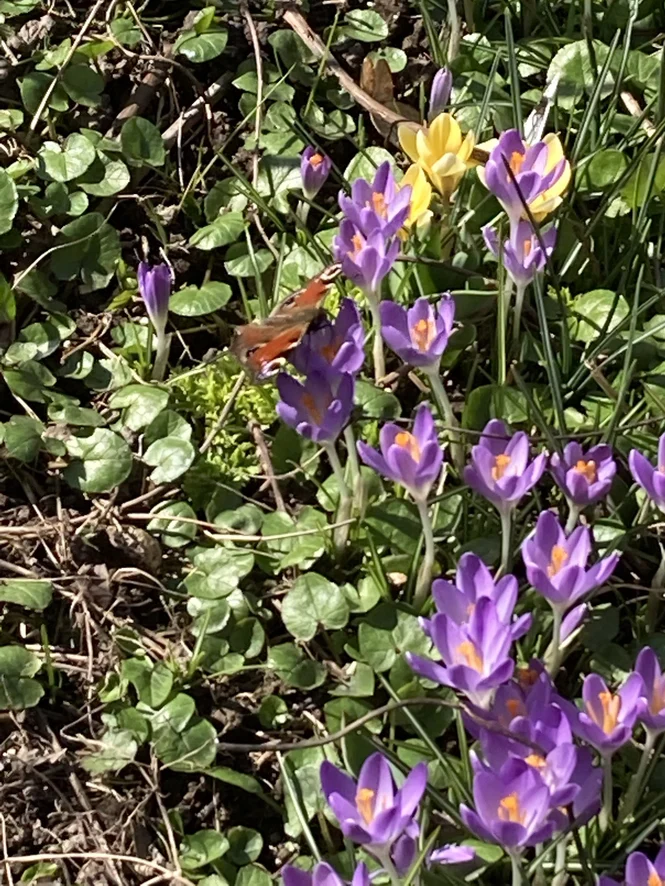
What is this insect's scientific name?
Aglais io
